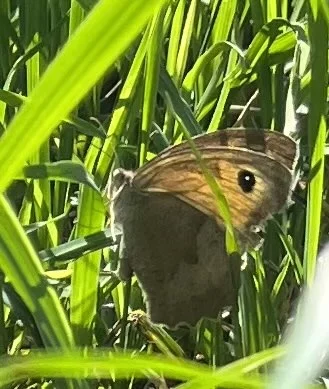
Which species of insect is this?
Maniola jurtina
